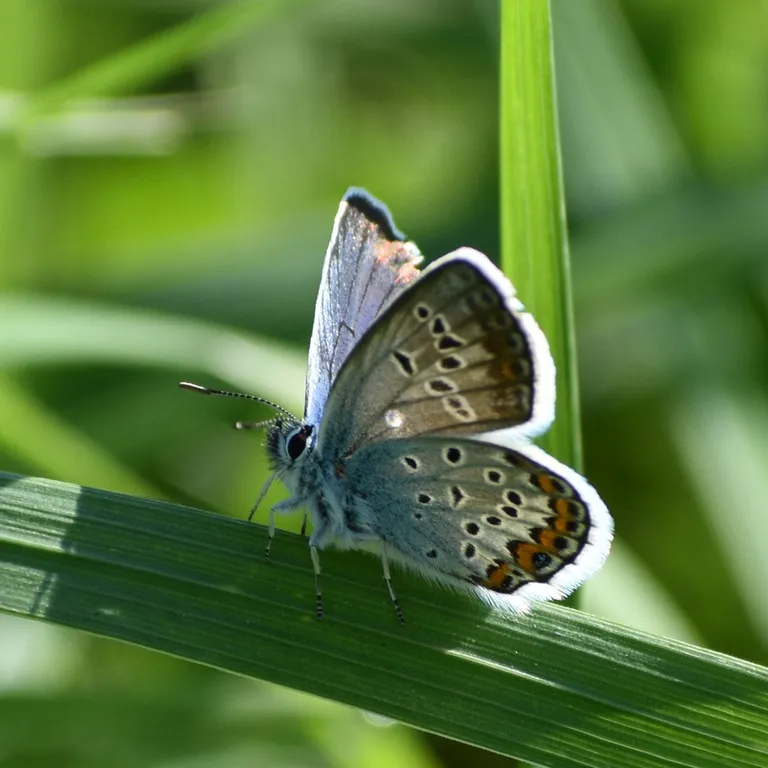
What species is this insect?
Plebejus argus
